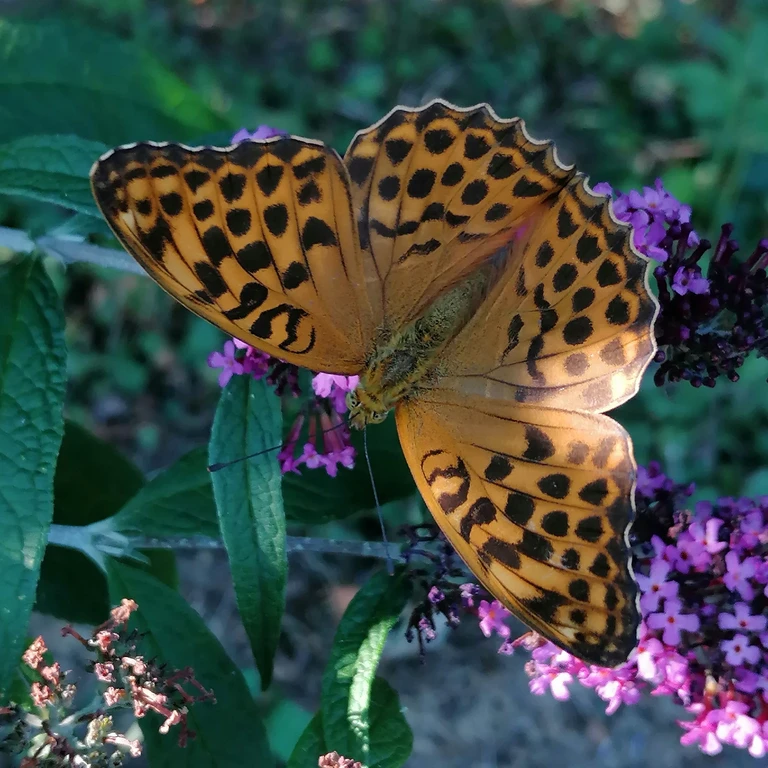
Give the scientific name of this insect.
Argynnis paphia
